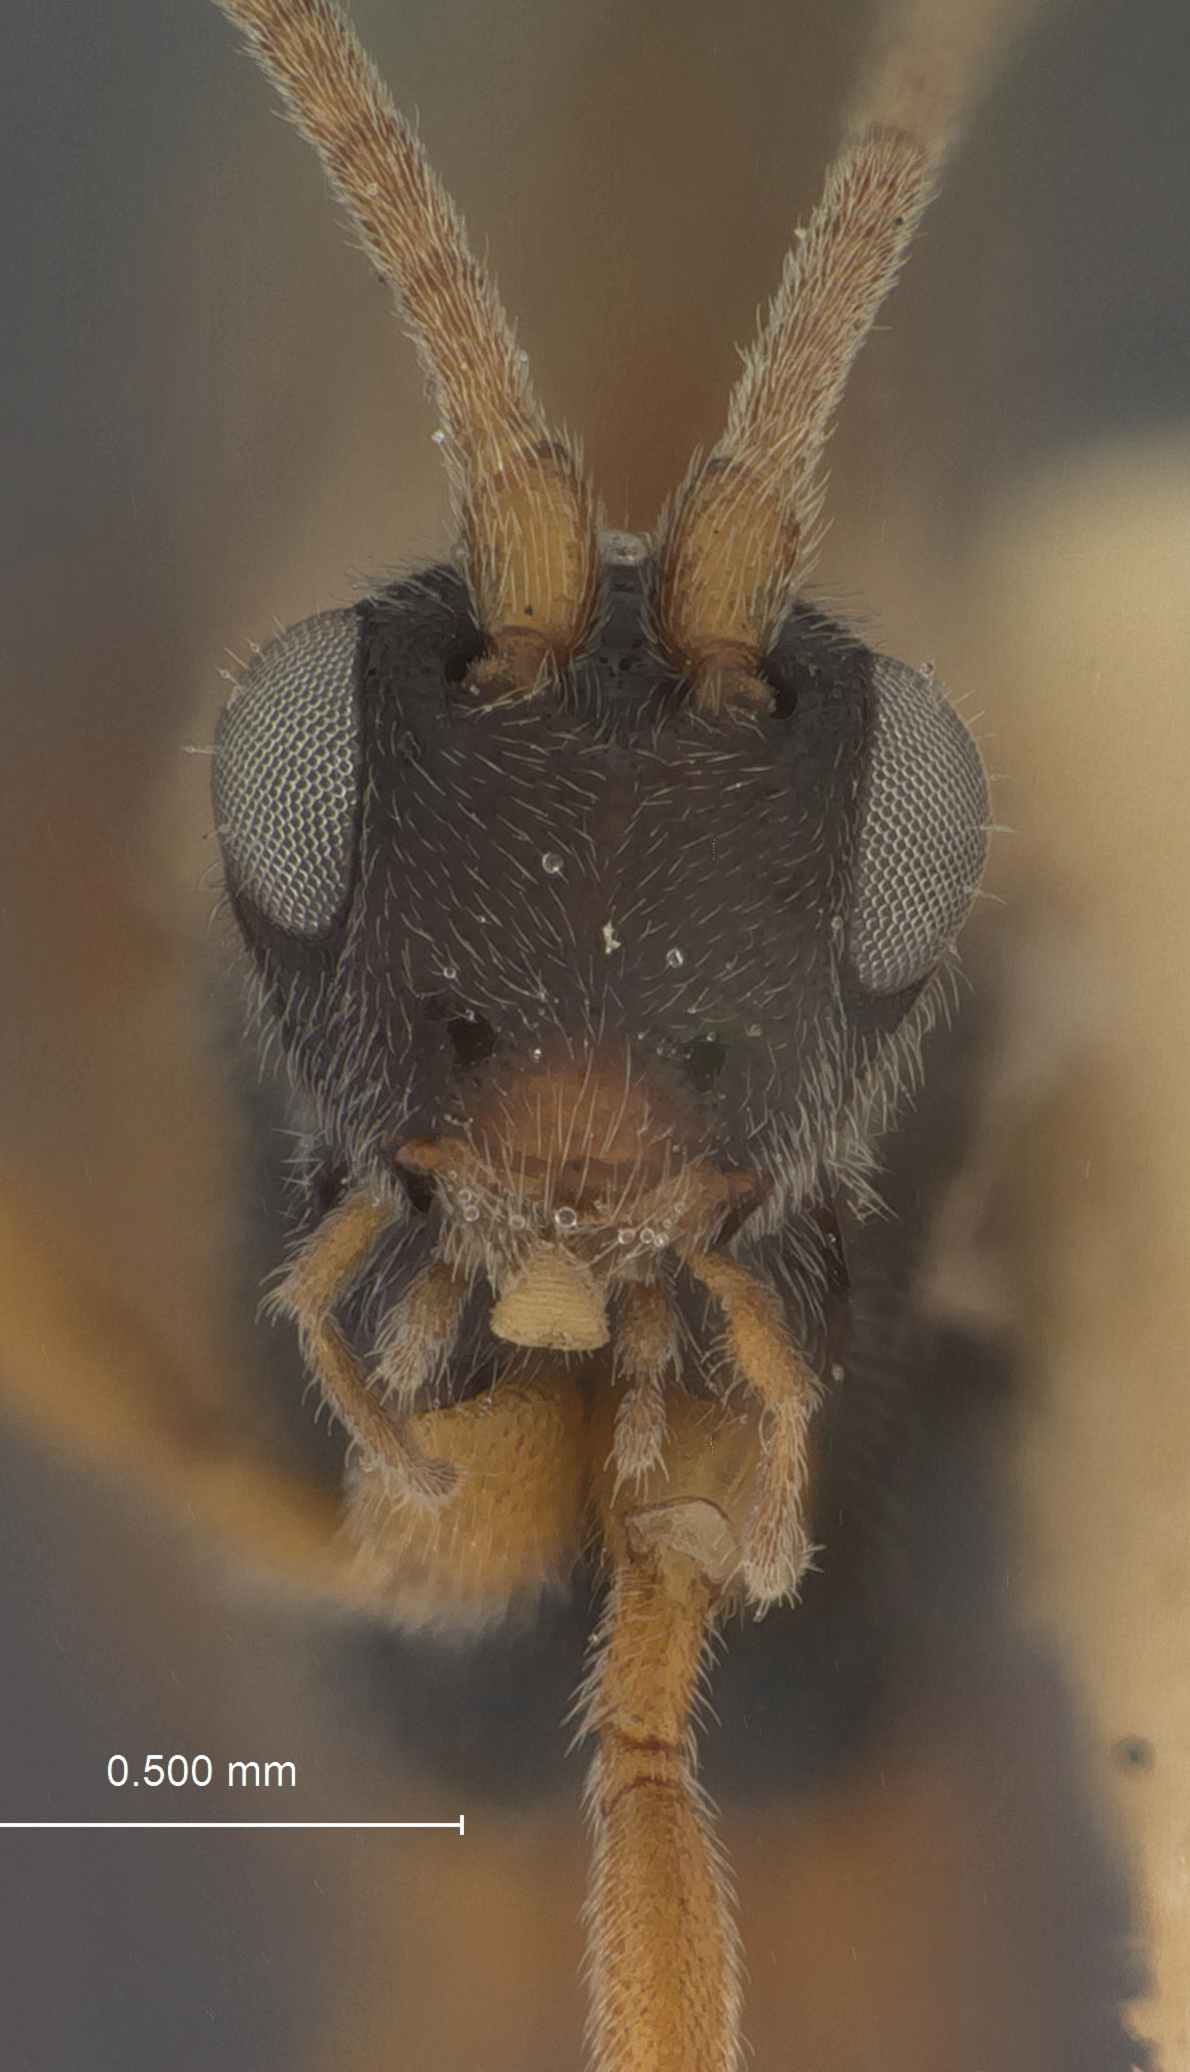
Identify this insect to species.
Orgilus elasmopalpi
